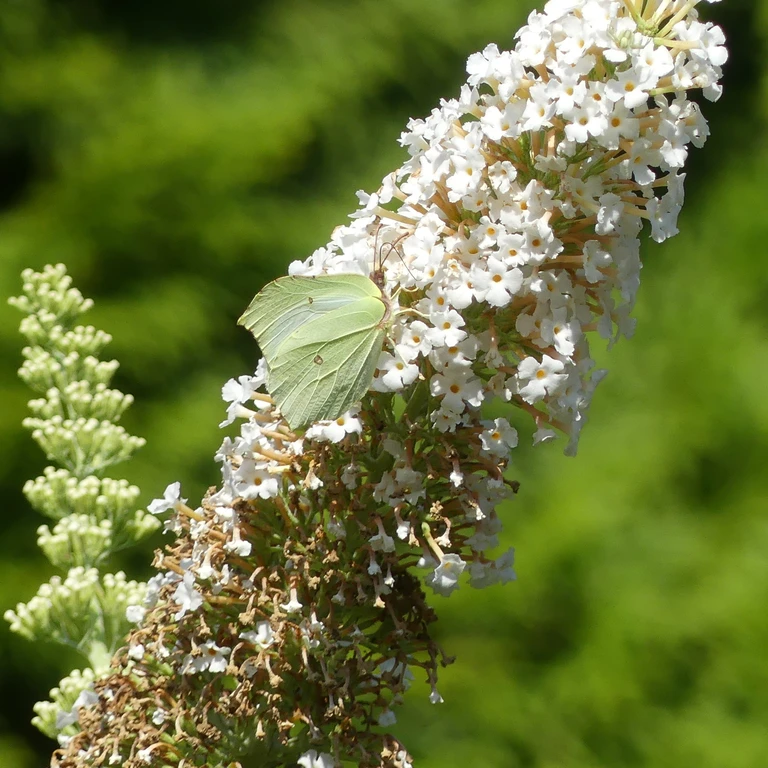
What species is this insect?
Gonepteryx rhamni
